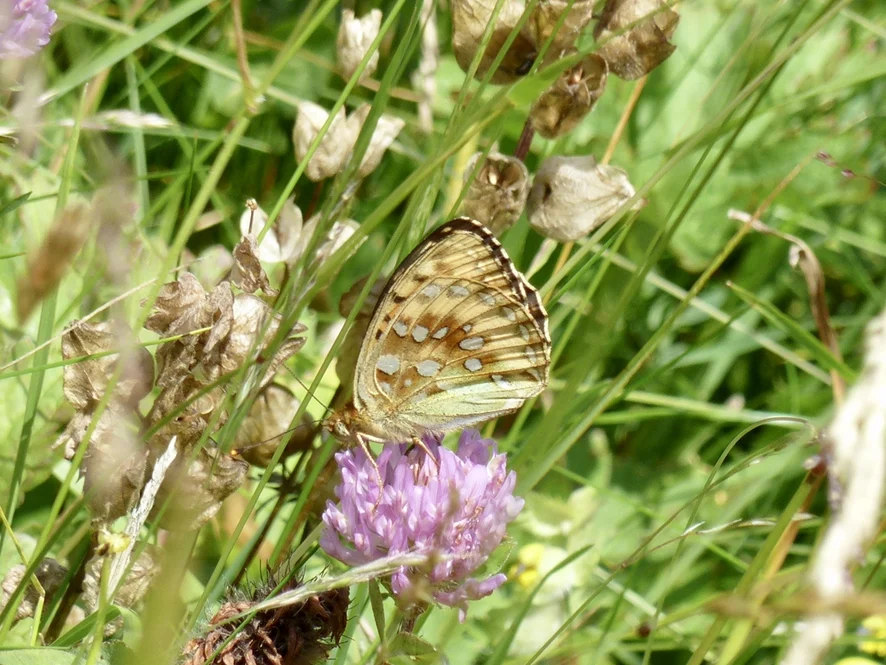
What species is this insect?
Speyeria aglaja
